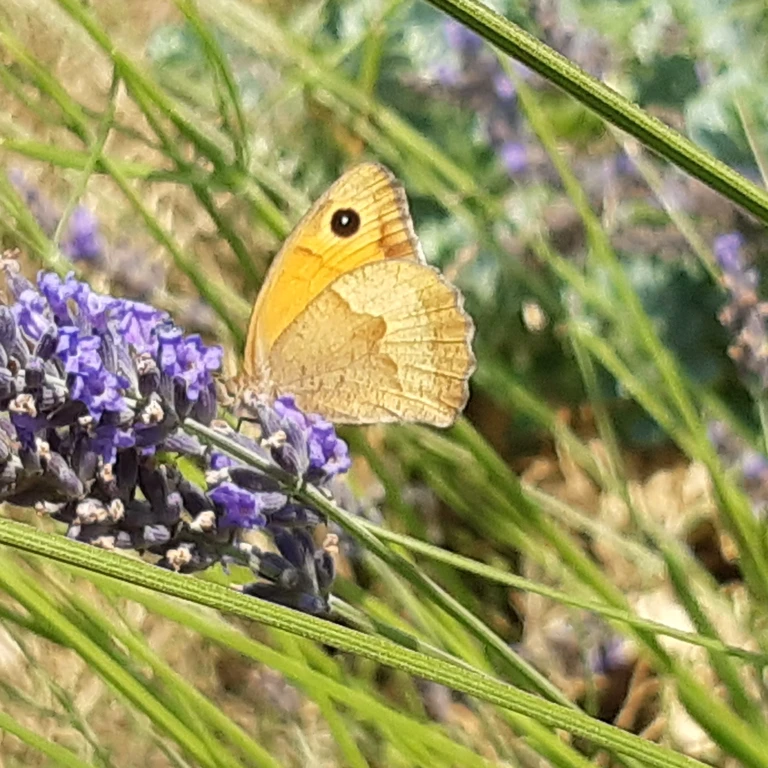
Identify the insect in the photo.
Maniola jurtina
